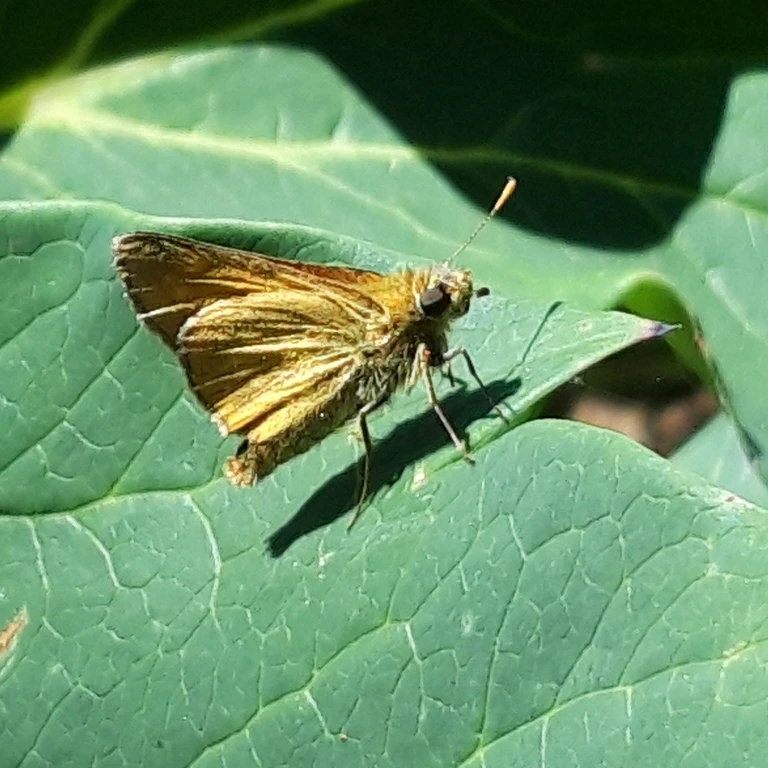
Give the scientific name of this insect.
Ochlodes sylvanus (also Ochlodes venata)
